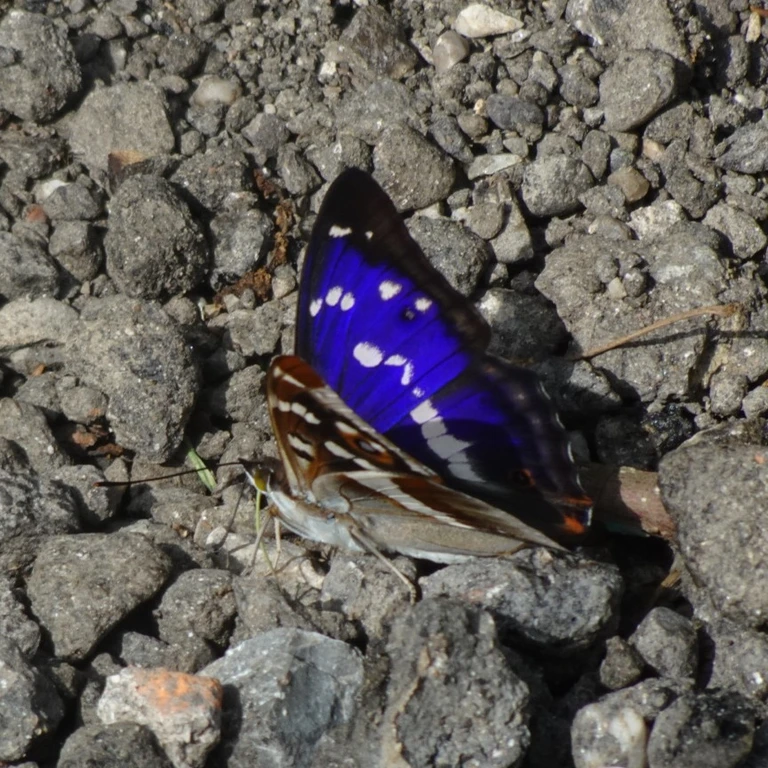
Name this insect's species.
Apatura iris
